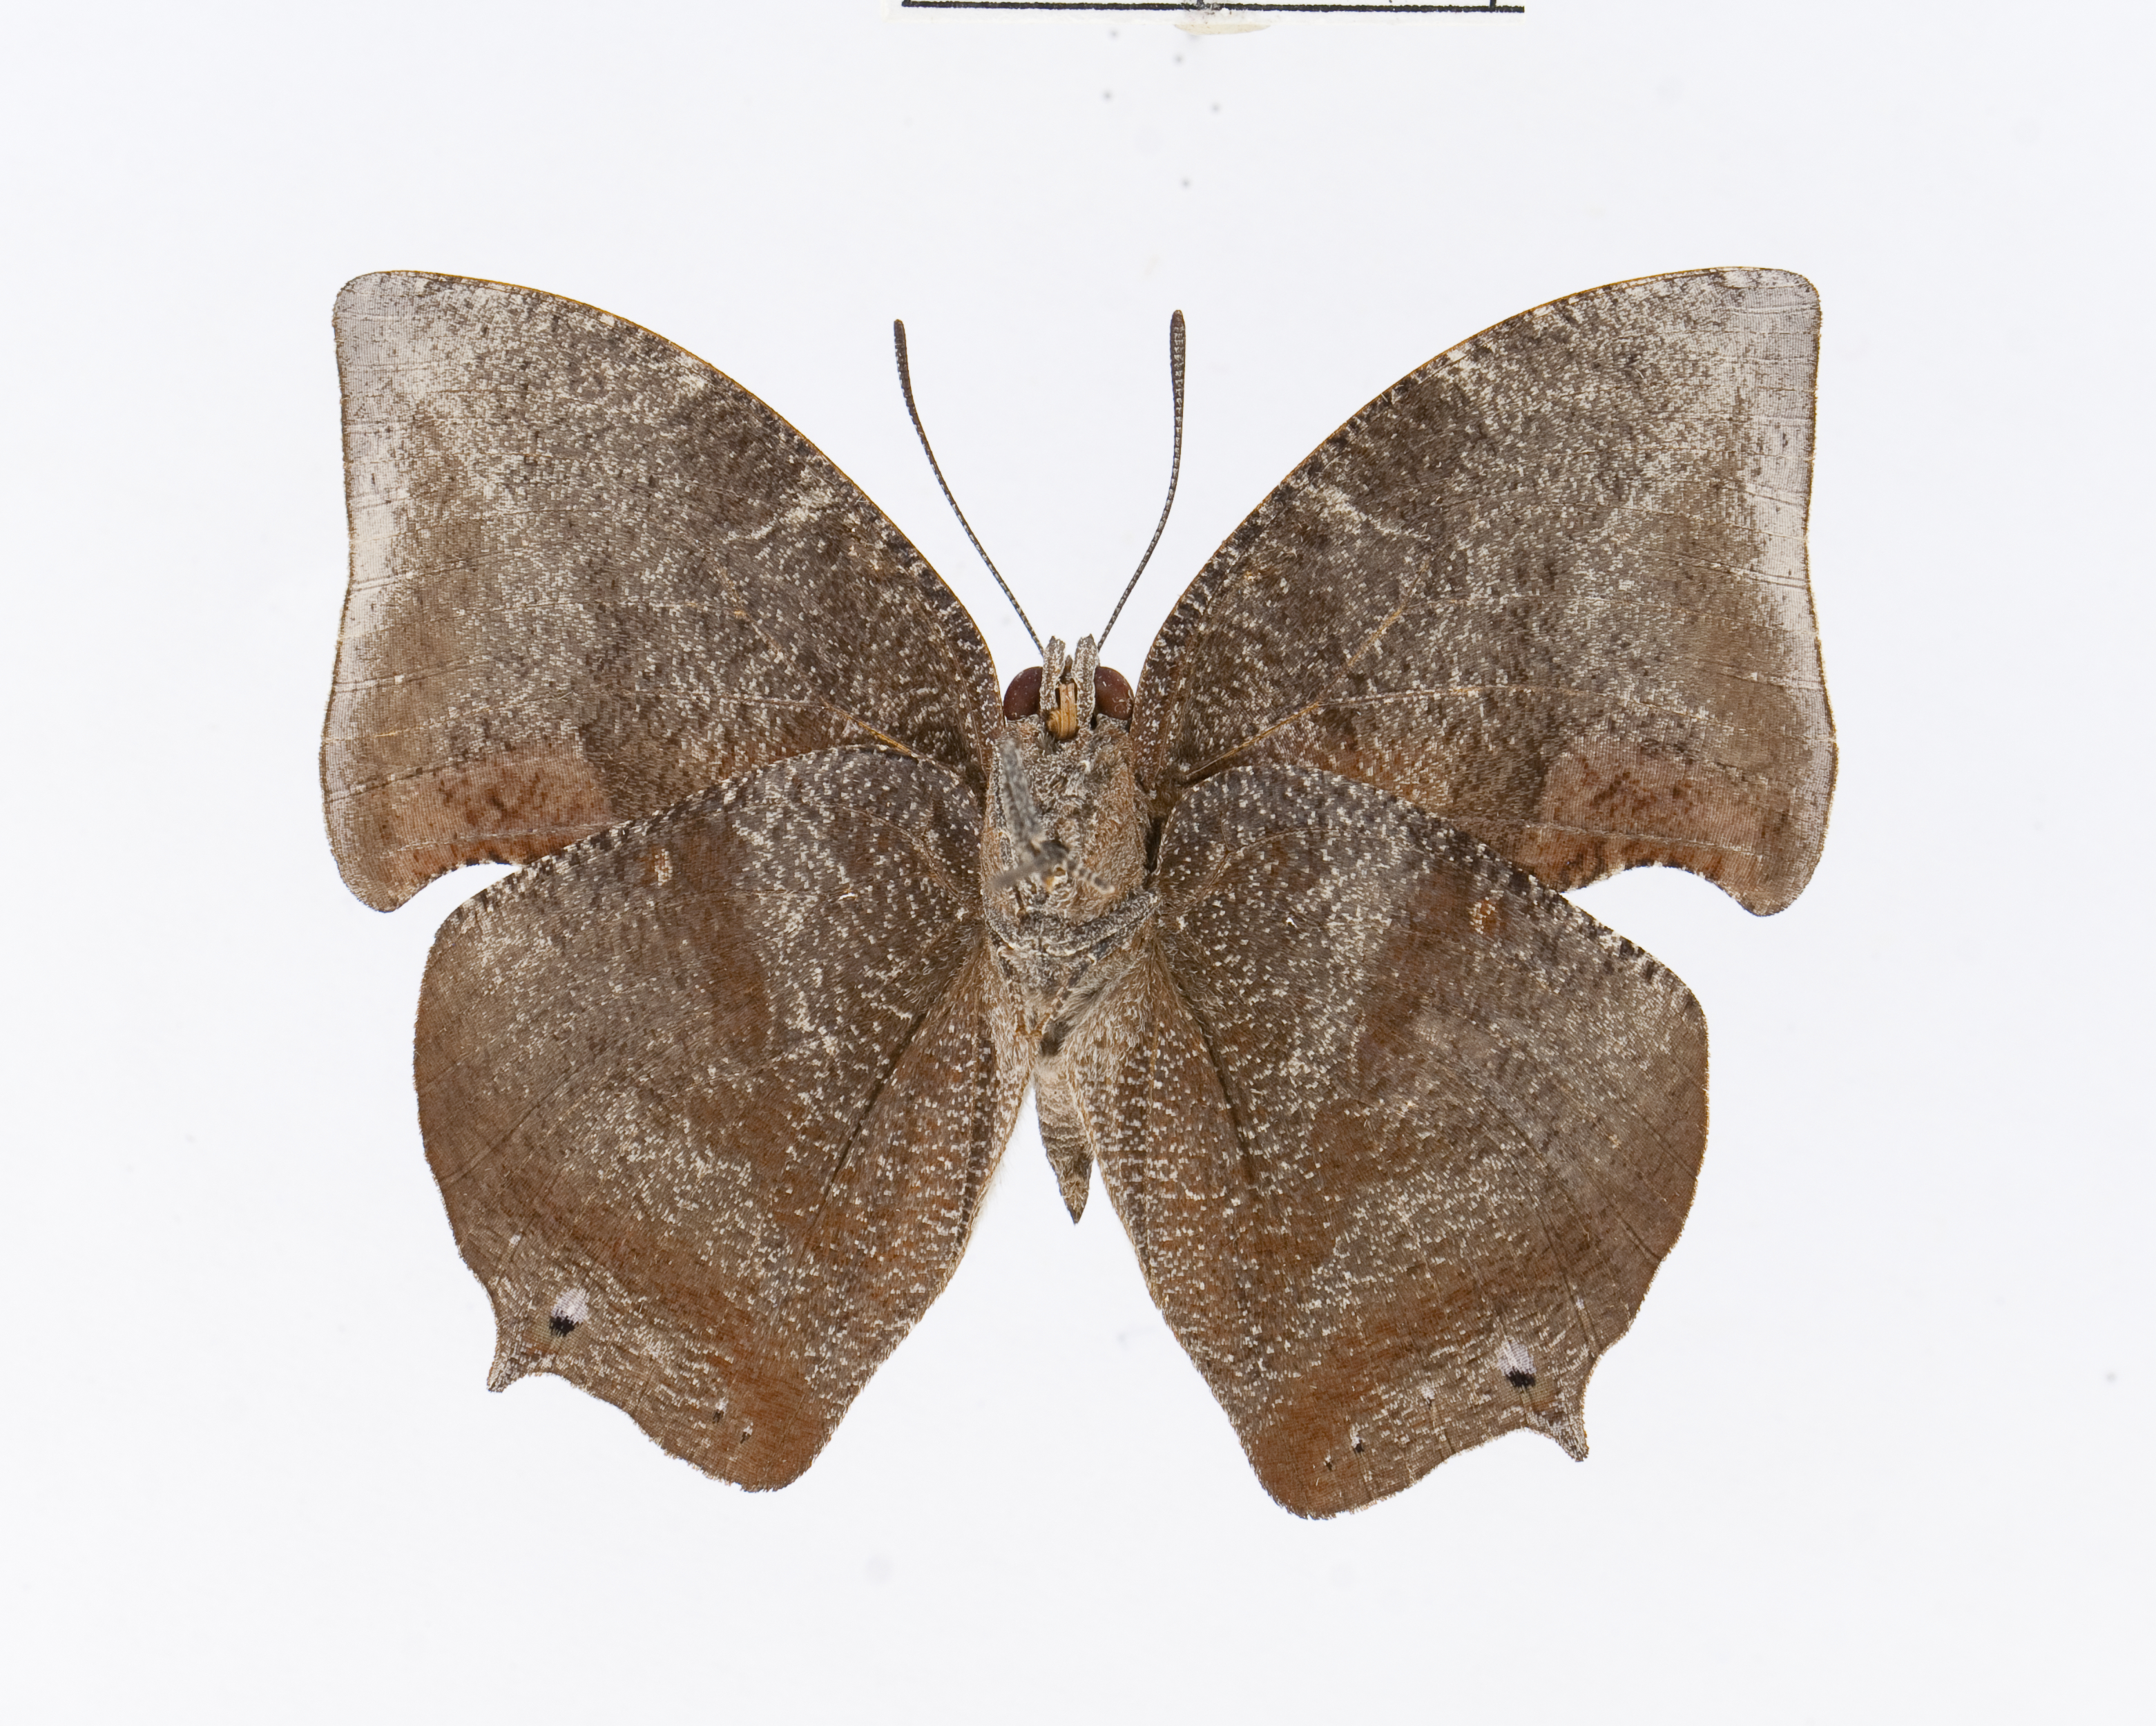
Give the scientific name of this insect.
Memphis basilia
